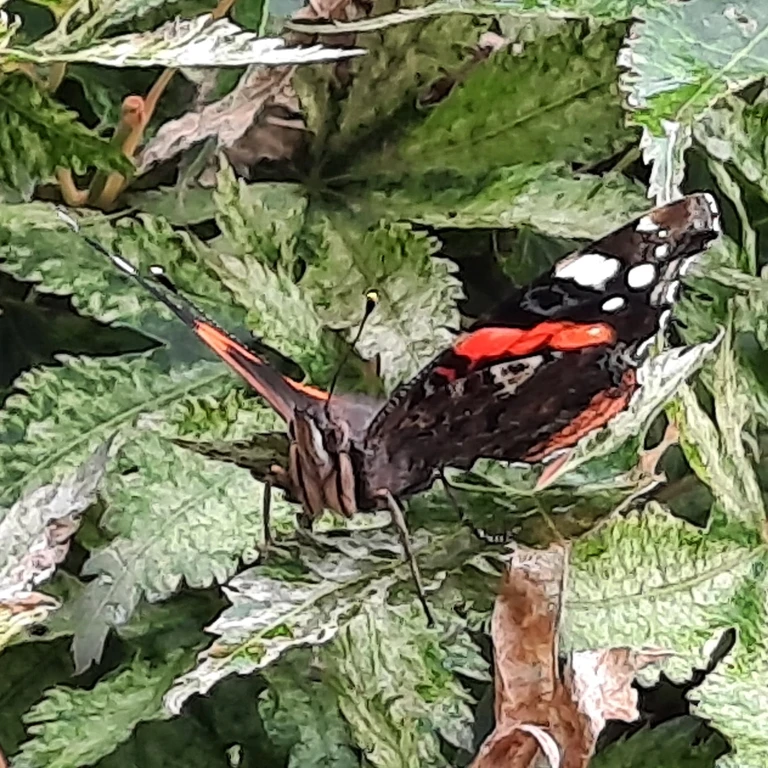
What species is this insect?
Vanessa atalanta
